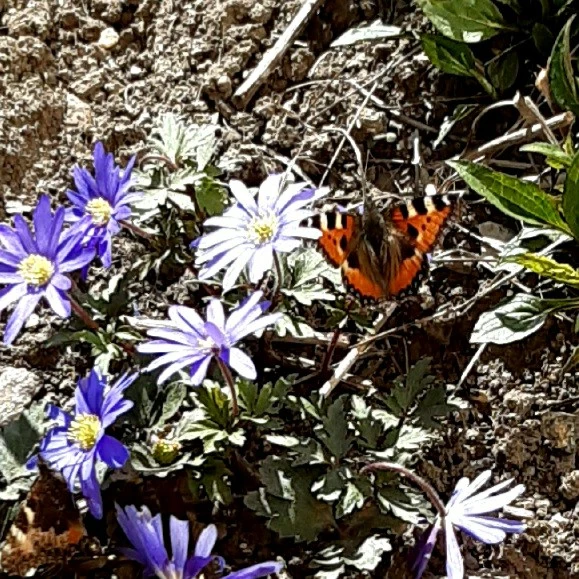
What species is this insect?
Aglais urticae
